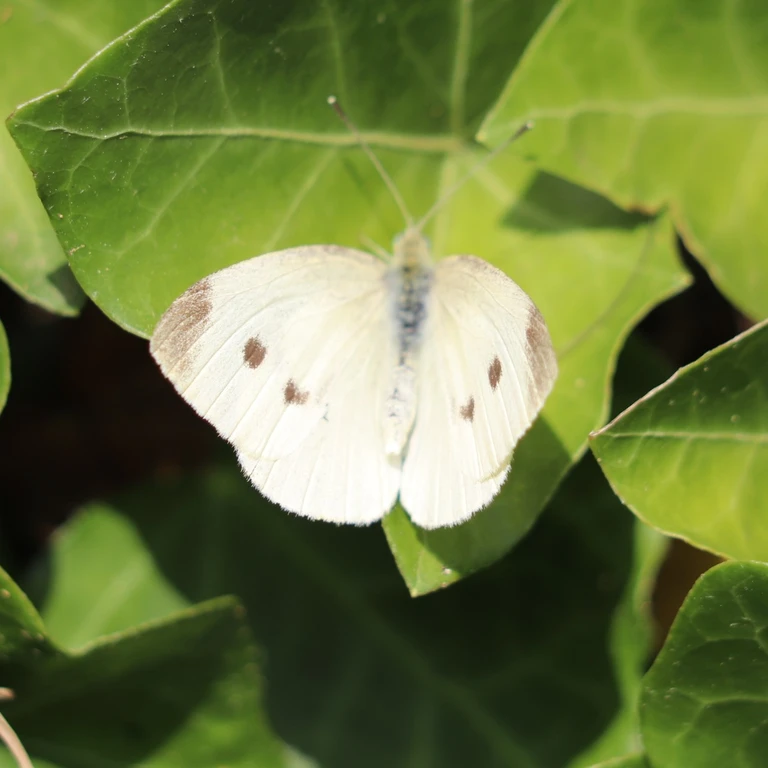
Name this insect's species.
Pieris rapae
